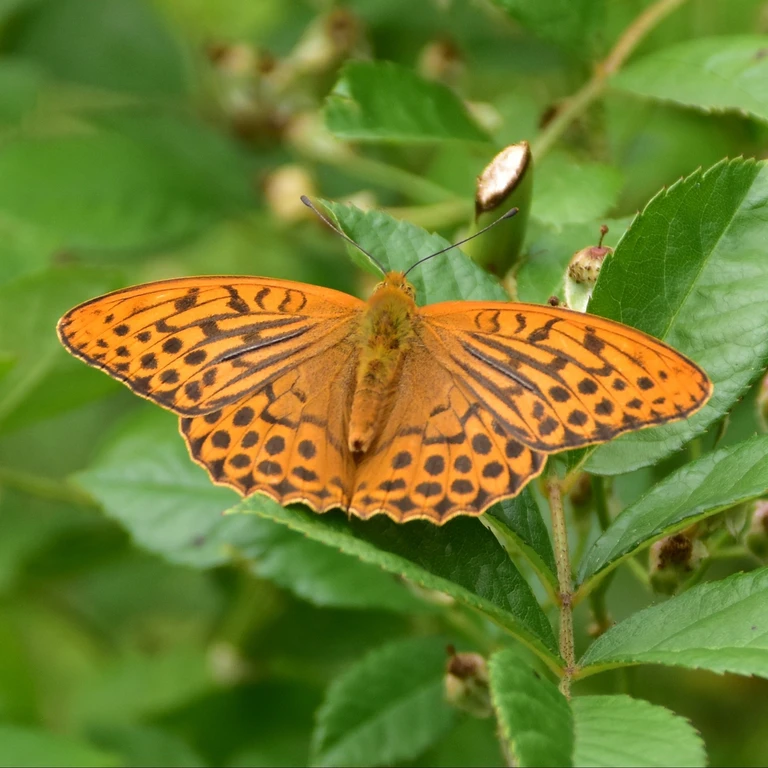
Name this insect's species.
Argynnis paphia
